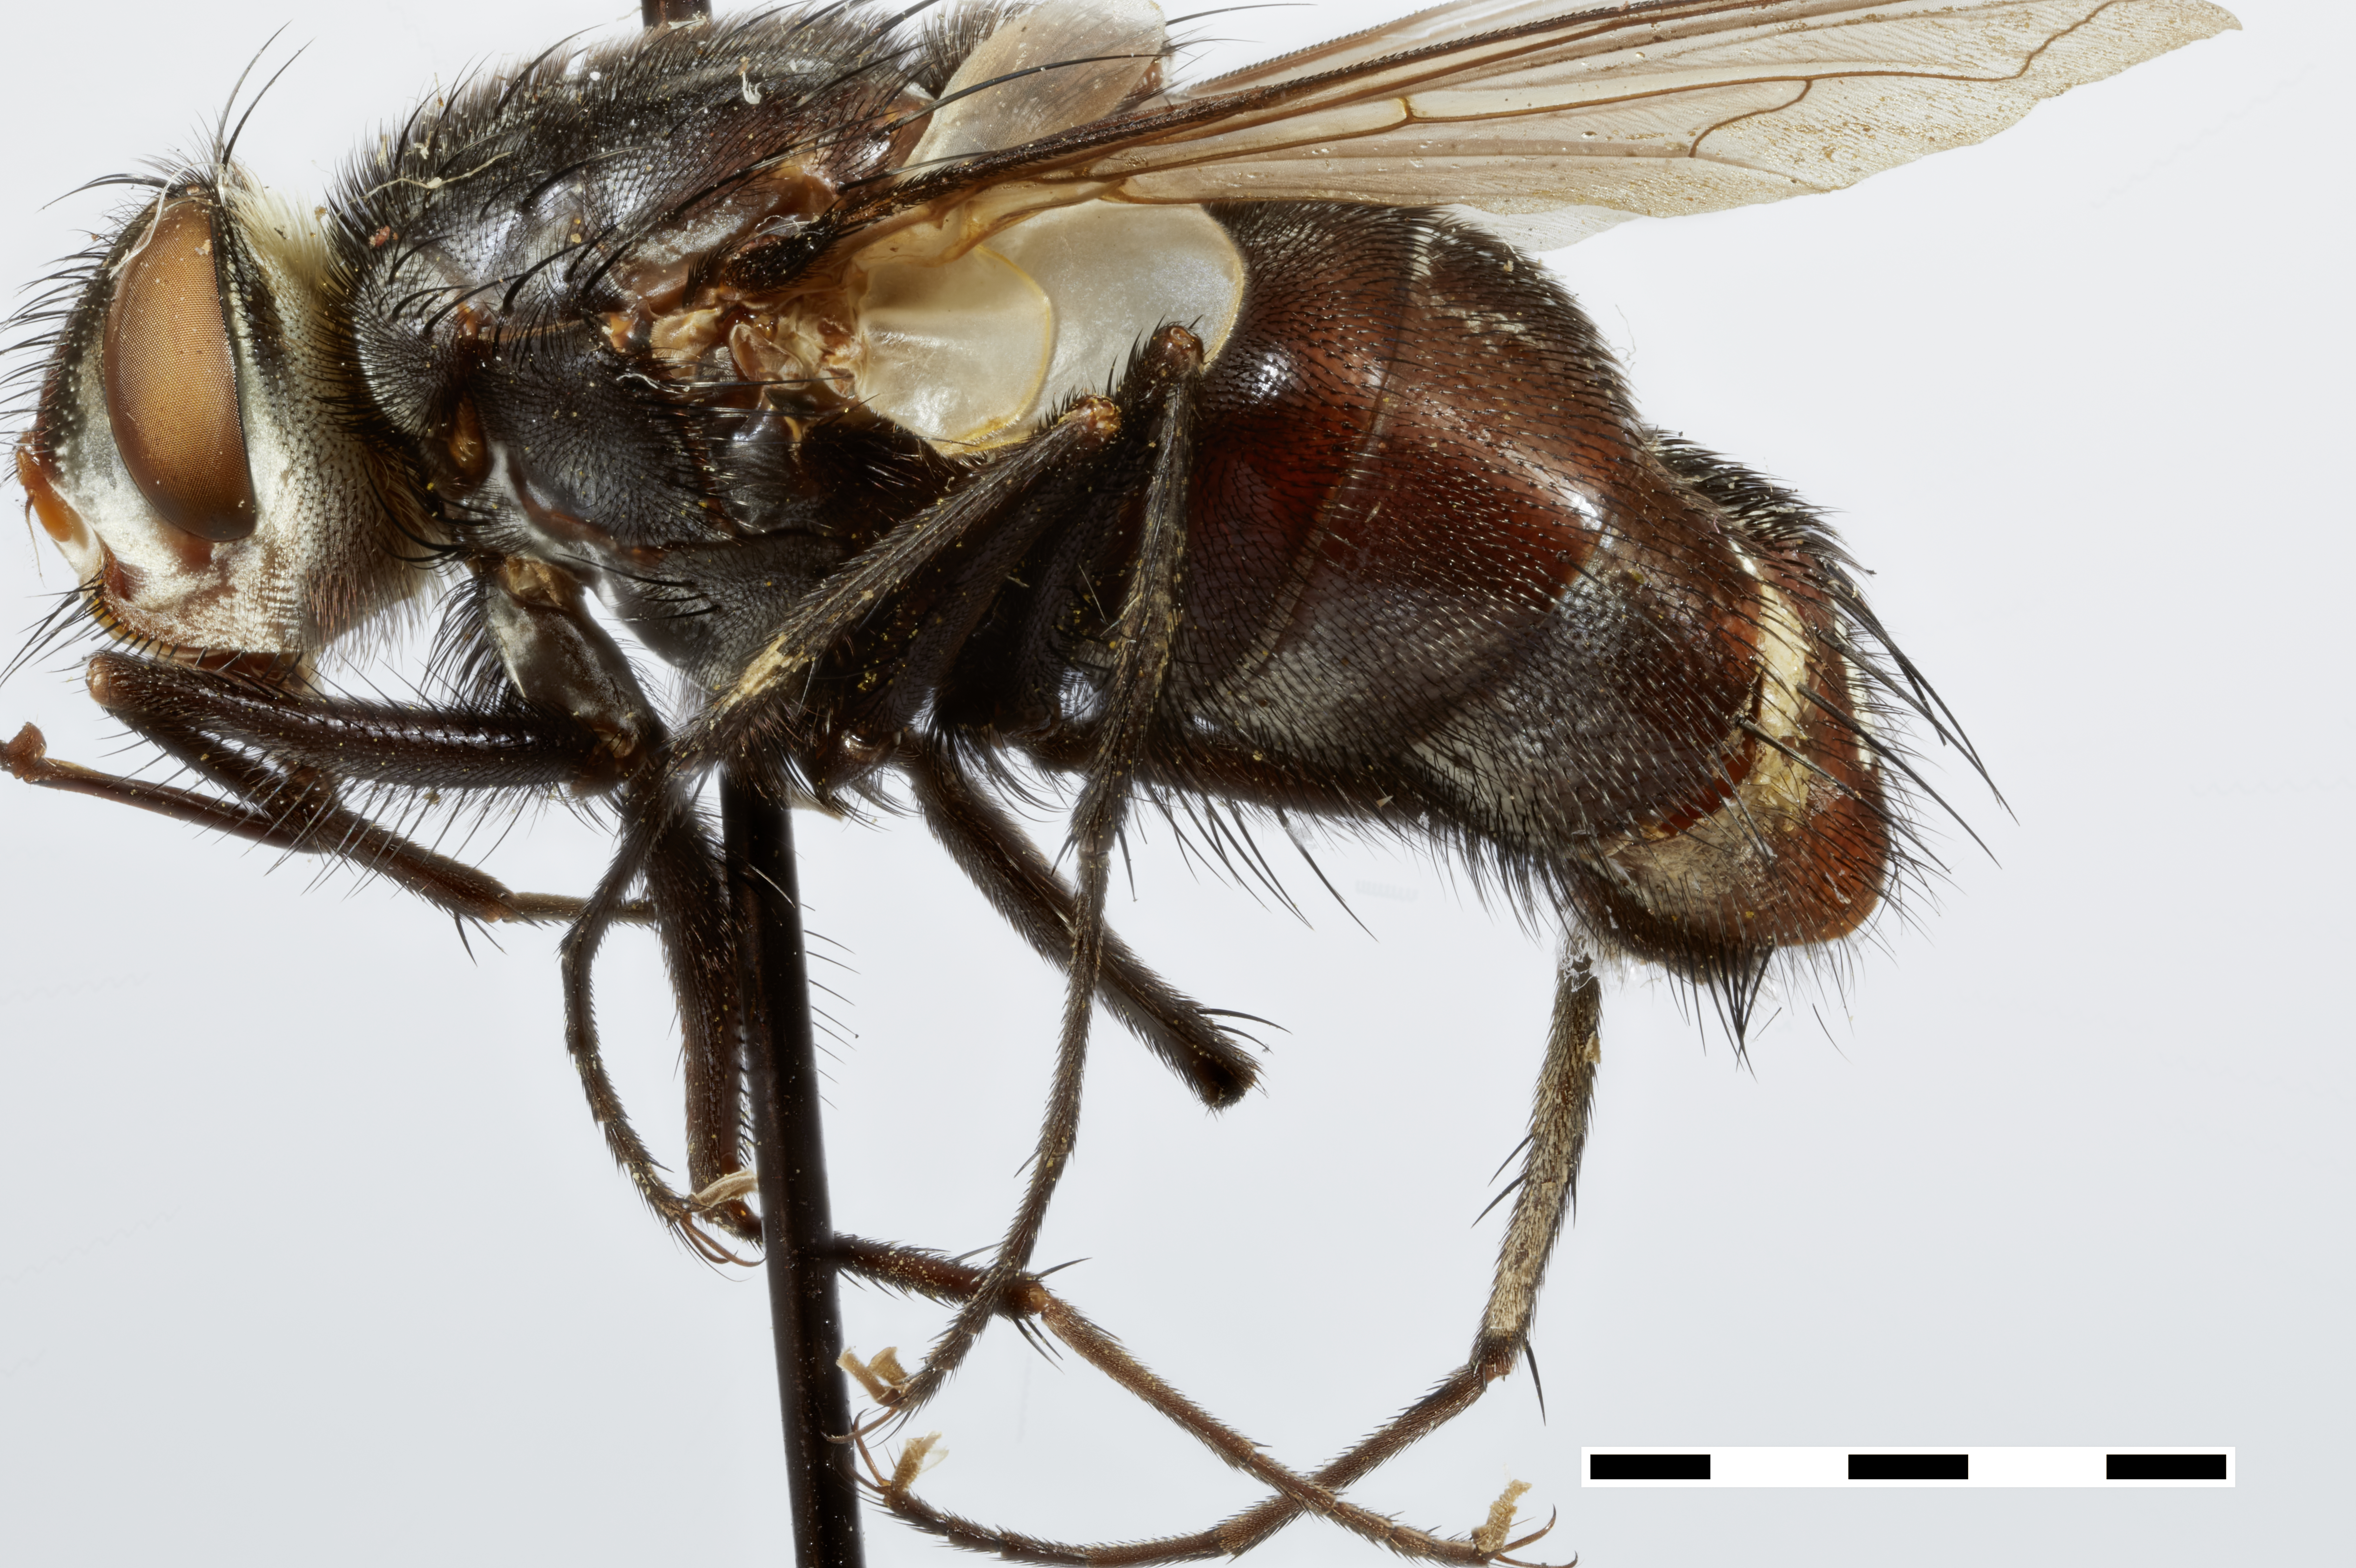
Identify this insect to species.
Opsotheresia obesa
